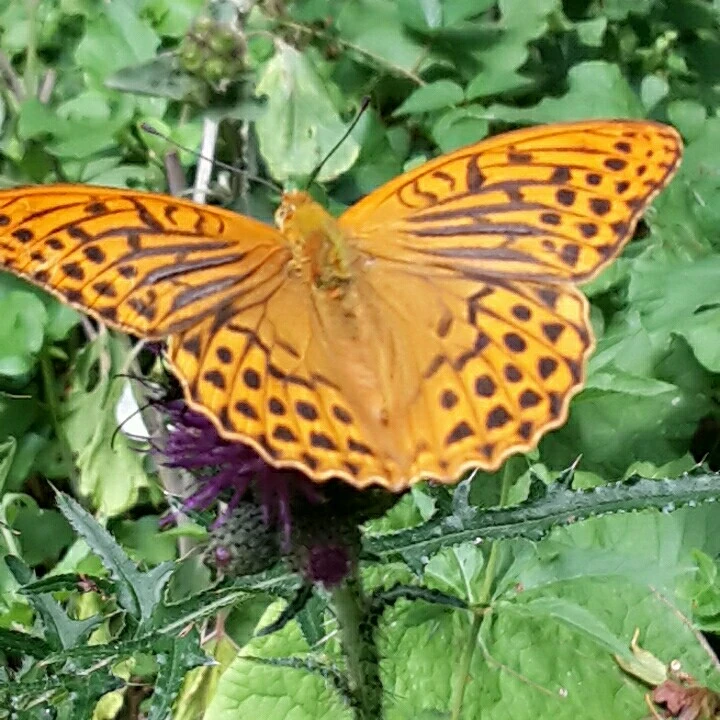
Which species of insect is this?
Argynnis paphia
